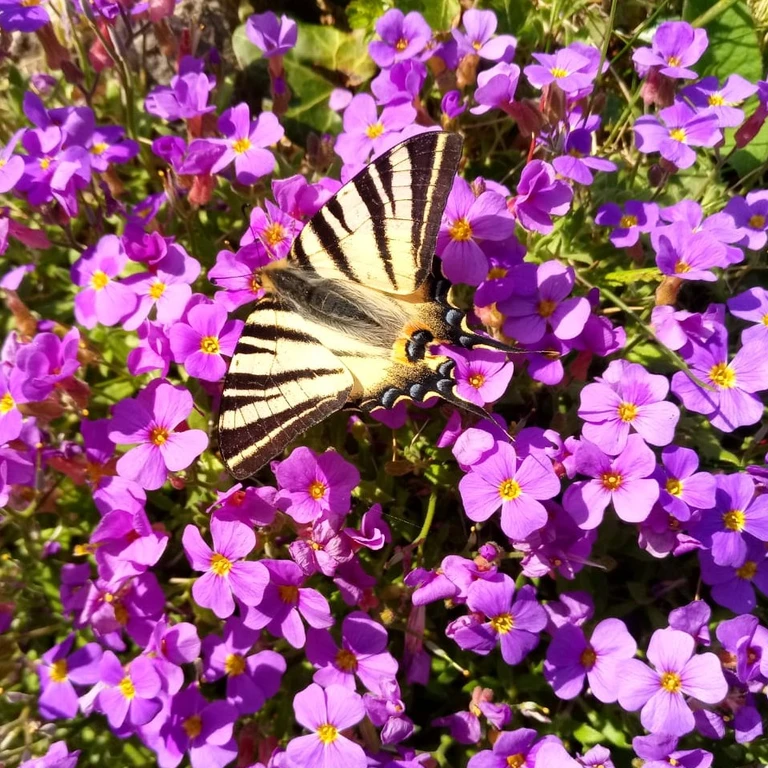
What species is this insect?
Iphiclides podalirius
